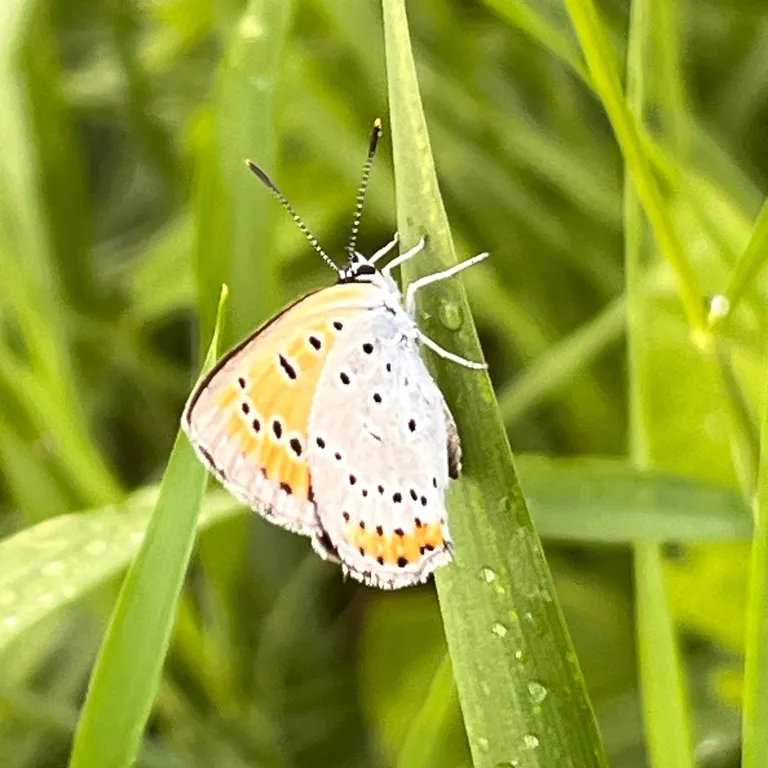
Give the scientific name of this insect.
Lycaena dispar
